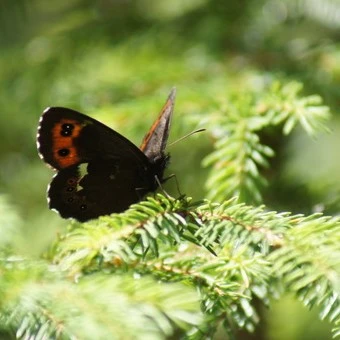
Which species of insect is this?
Erebia ligea
